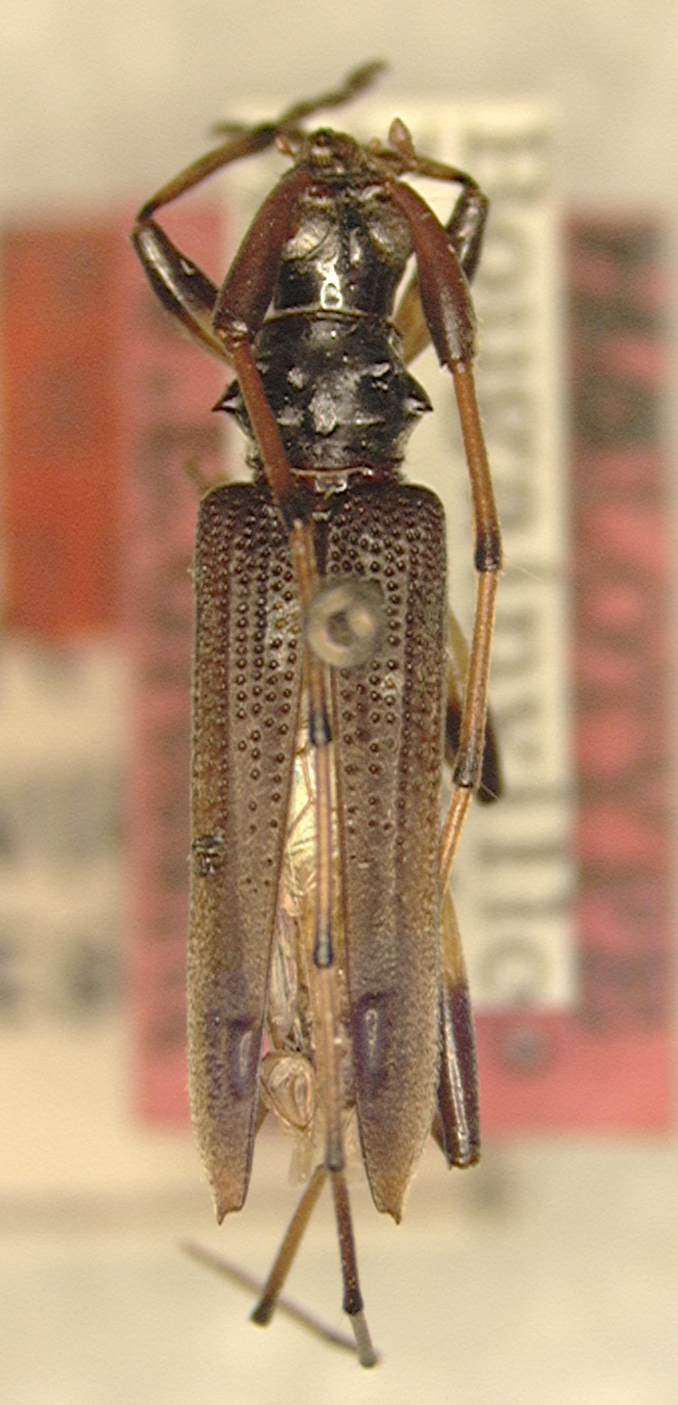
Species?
Distenia bougainvillea
